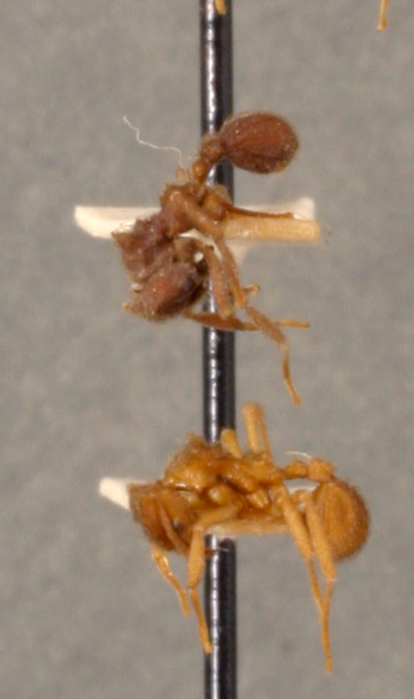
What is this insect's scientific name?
Sericomyrmex opulenta
